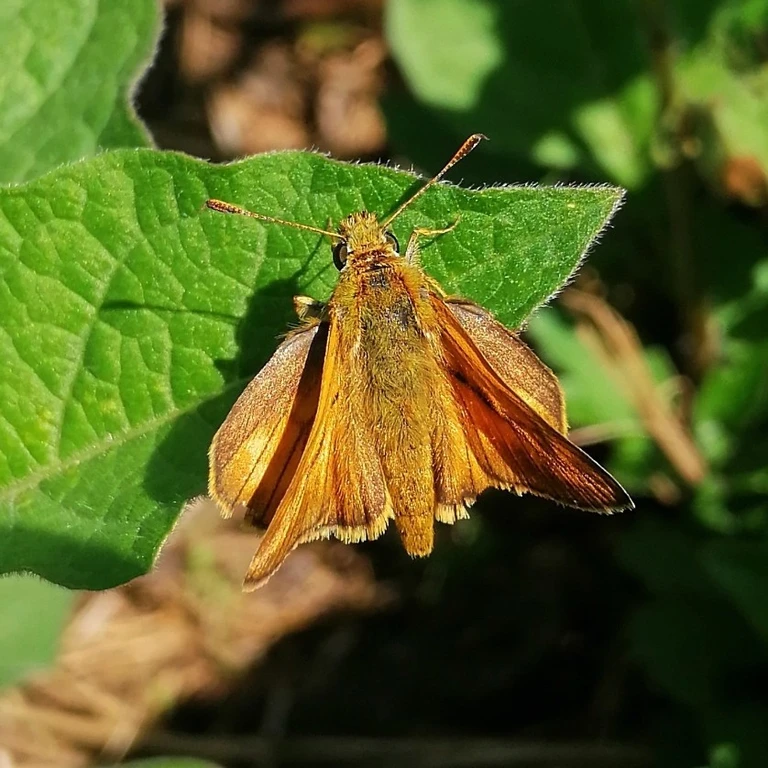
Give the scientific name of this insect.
Ochlodes sylvanus (also Ochlodes venata)
